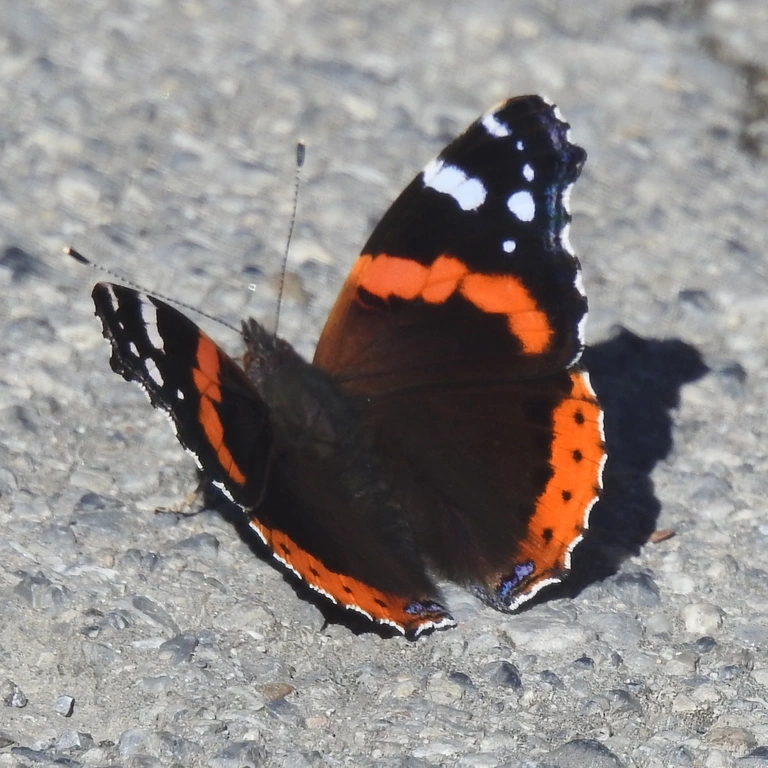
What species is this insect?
Vanessa atalanta
